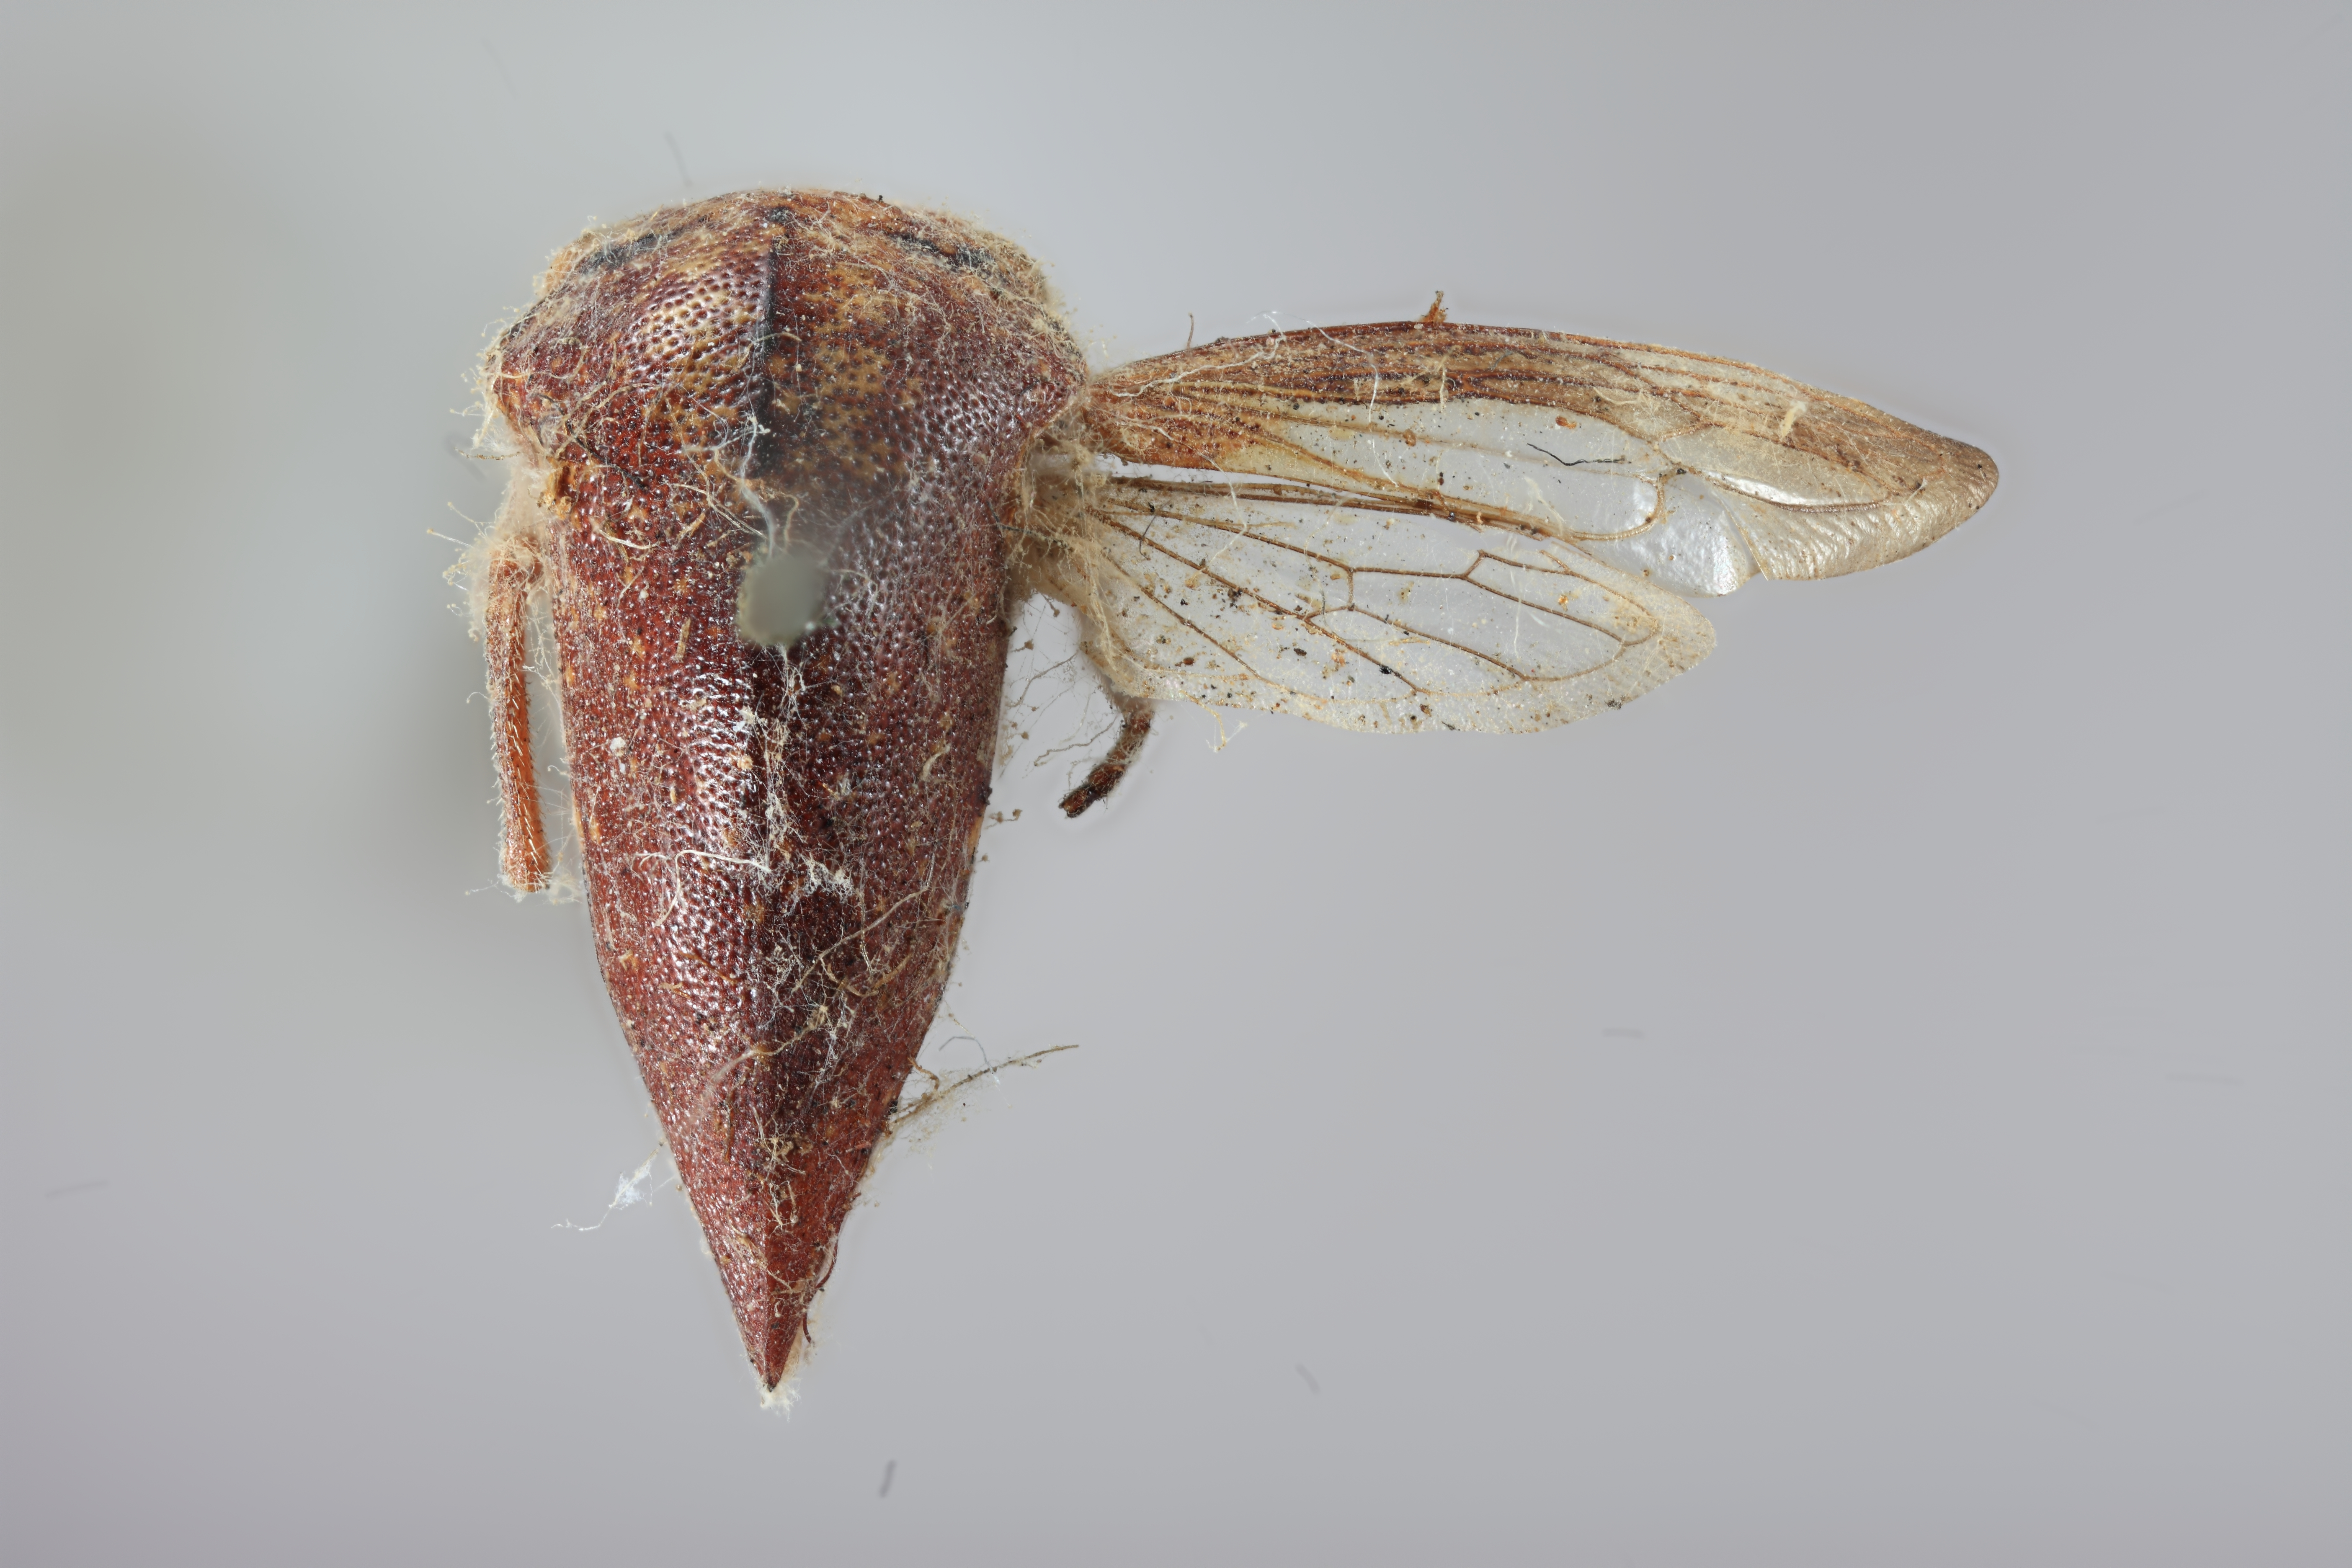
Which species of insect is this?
Carynota muskokensis
